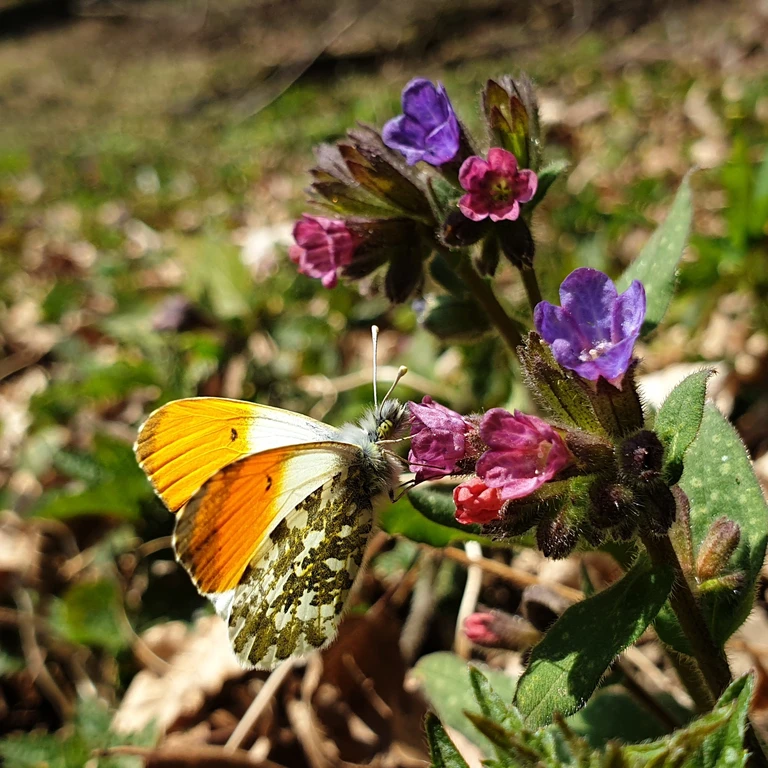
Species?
Anthocharis cardamines
